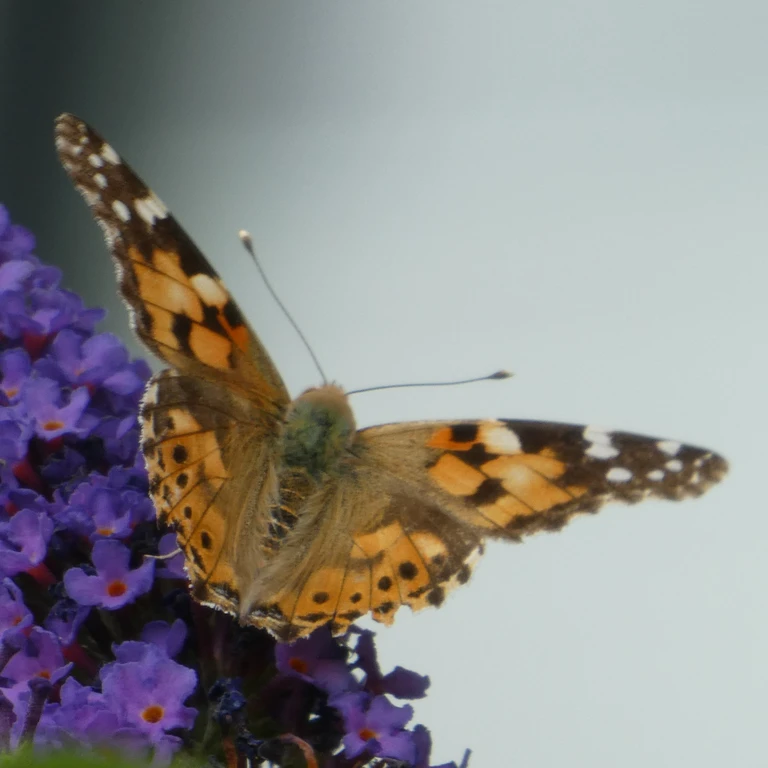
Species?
Vanessa cardui
